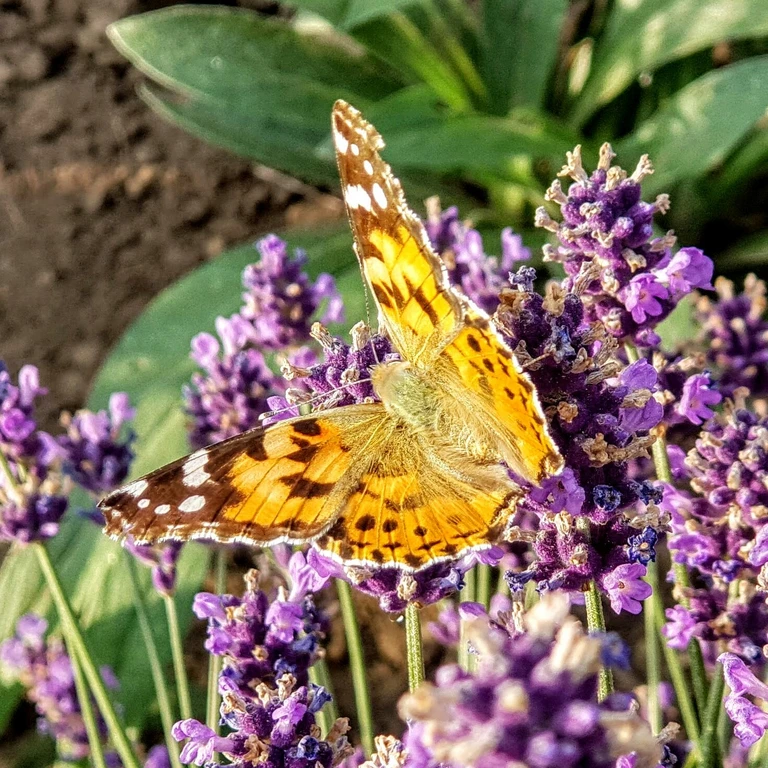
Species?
Vanessa cardui
